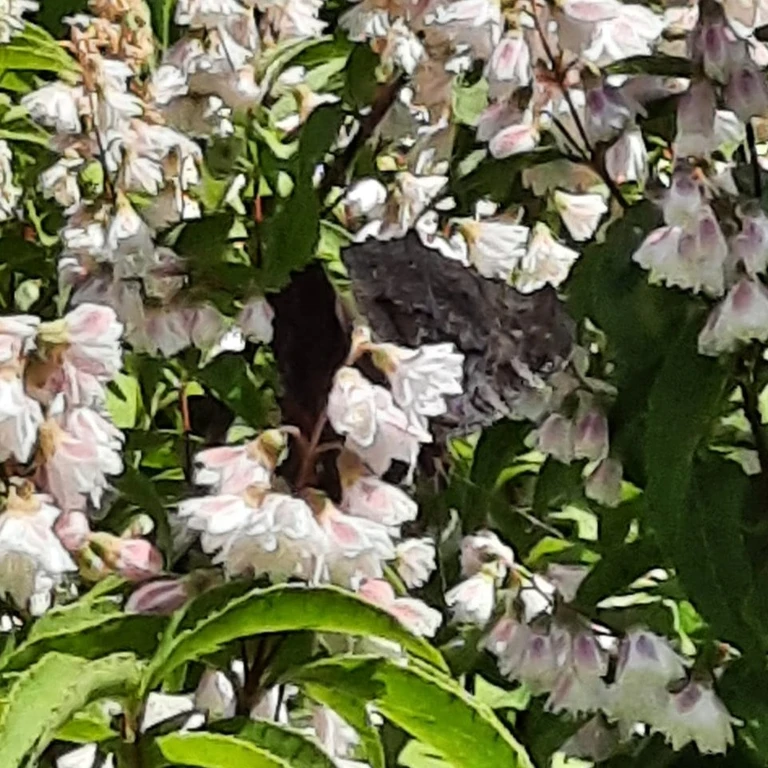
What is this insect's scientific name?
Aglais io
